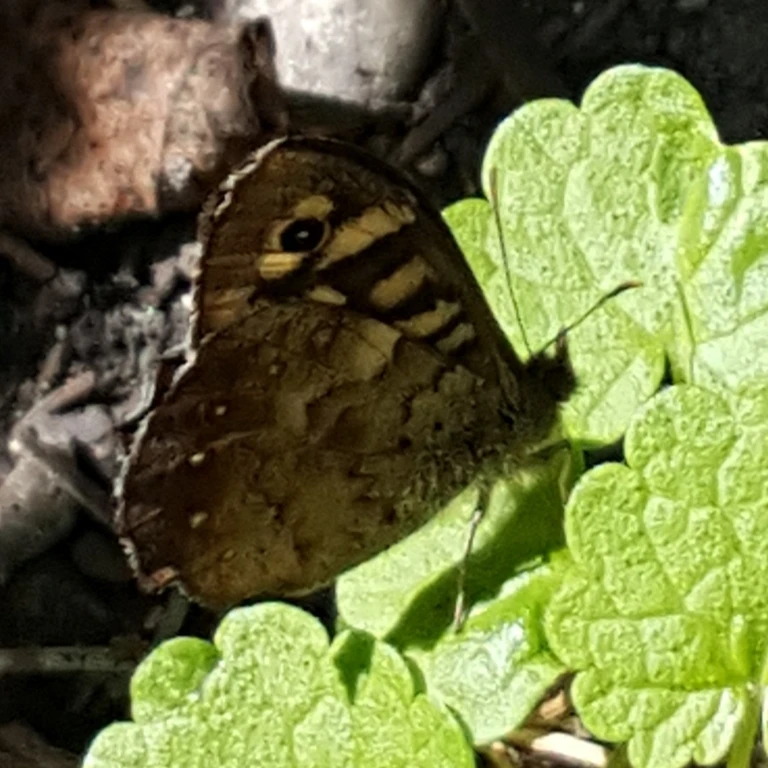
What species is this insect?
Pararge aegeria
